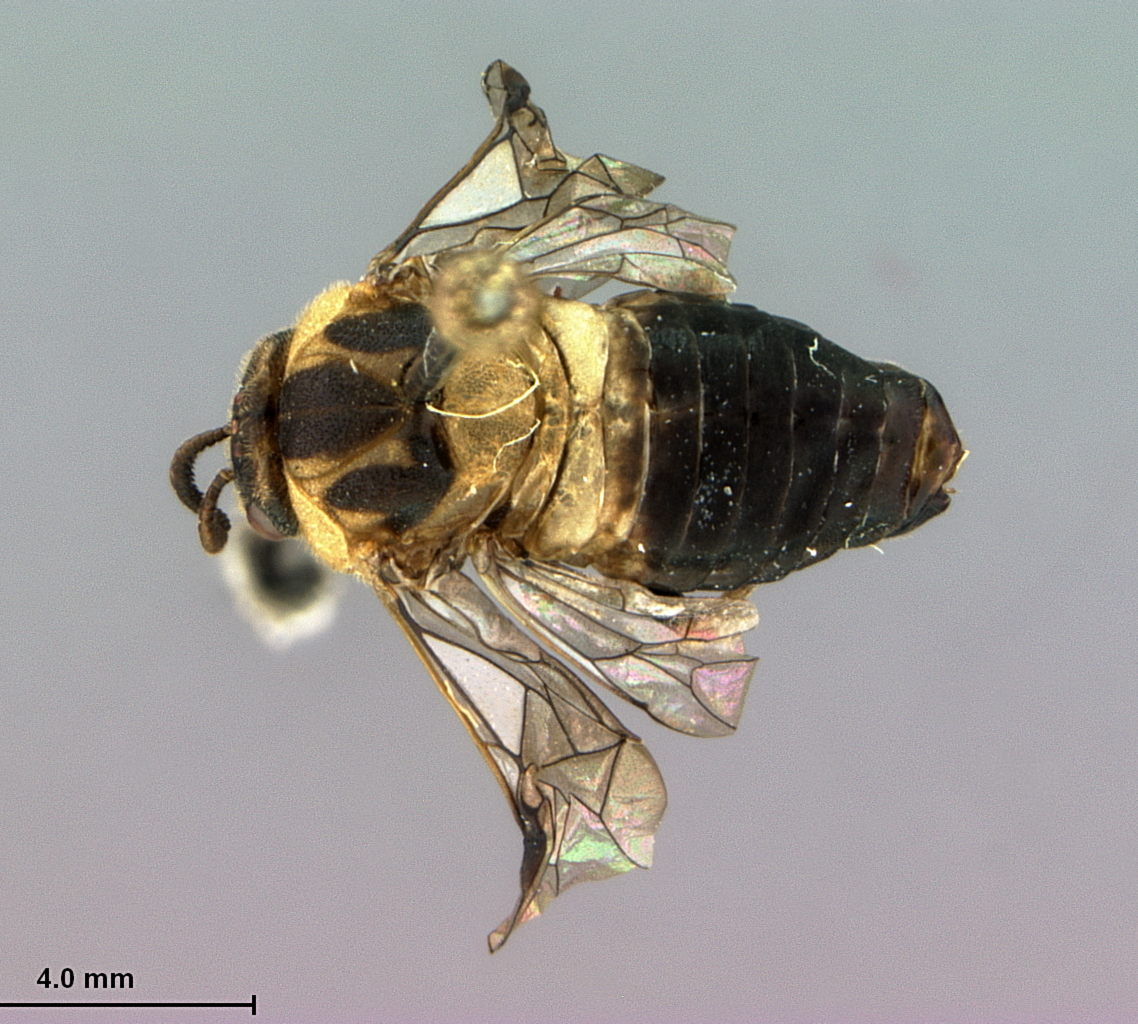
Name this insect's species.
Diprion hutacharernae
